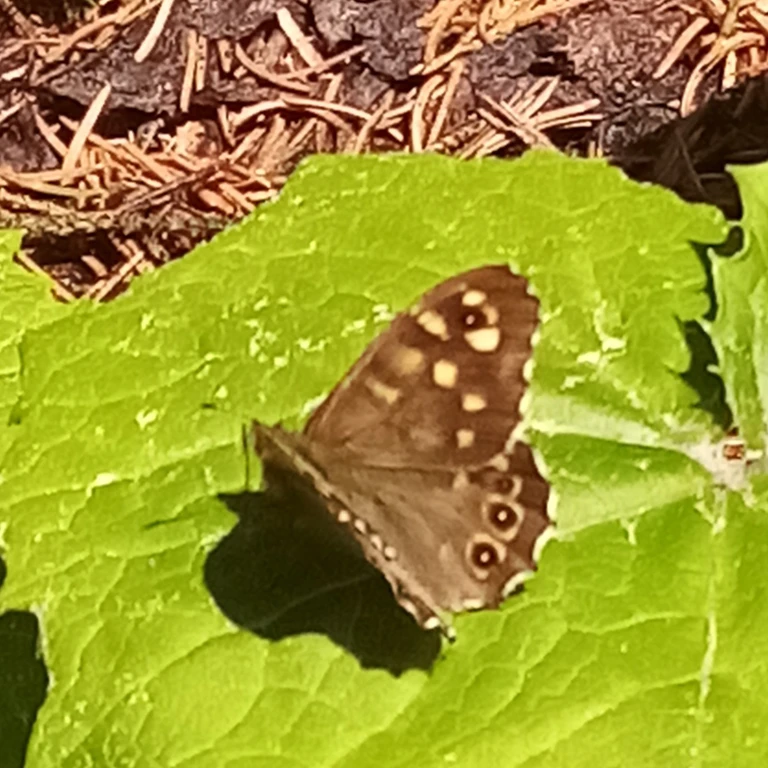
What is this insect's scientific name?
Pararge aegeria
